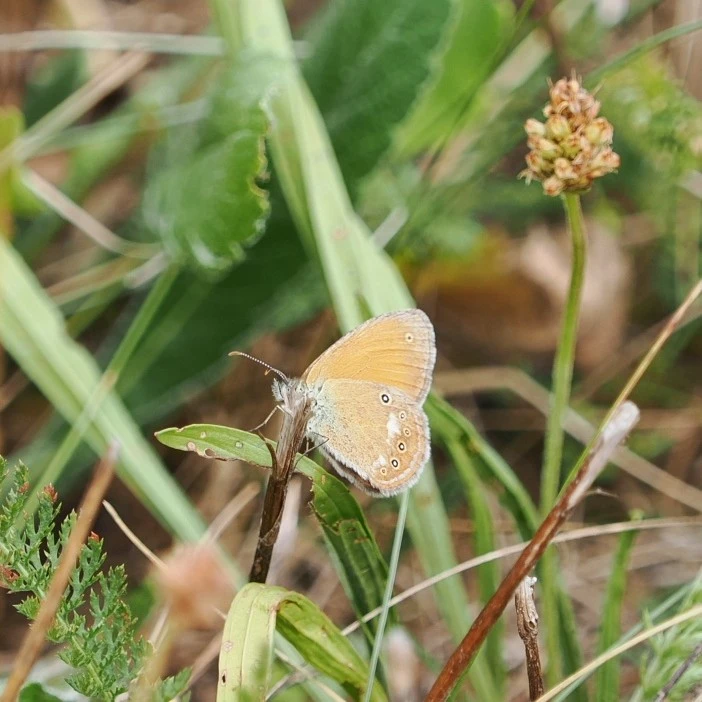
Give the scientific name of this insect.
Coenonympha glycerion (also Coenonympha iphis)
